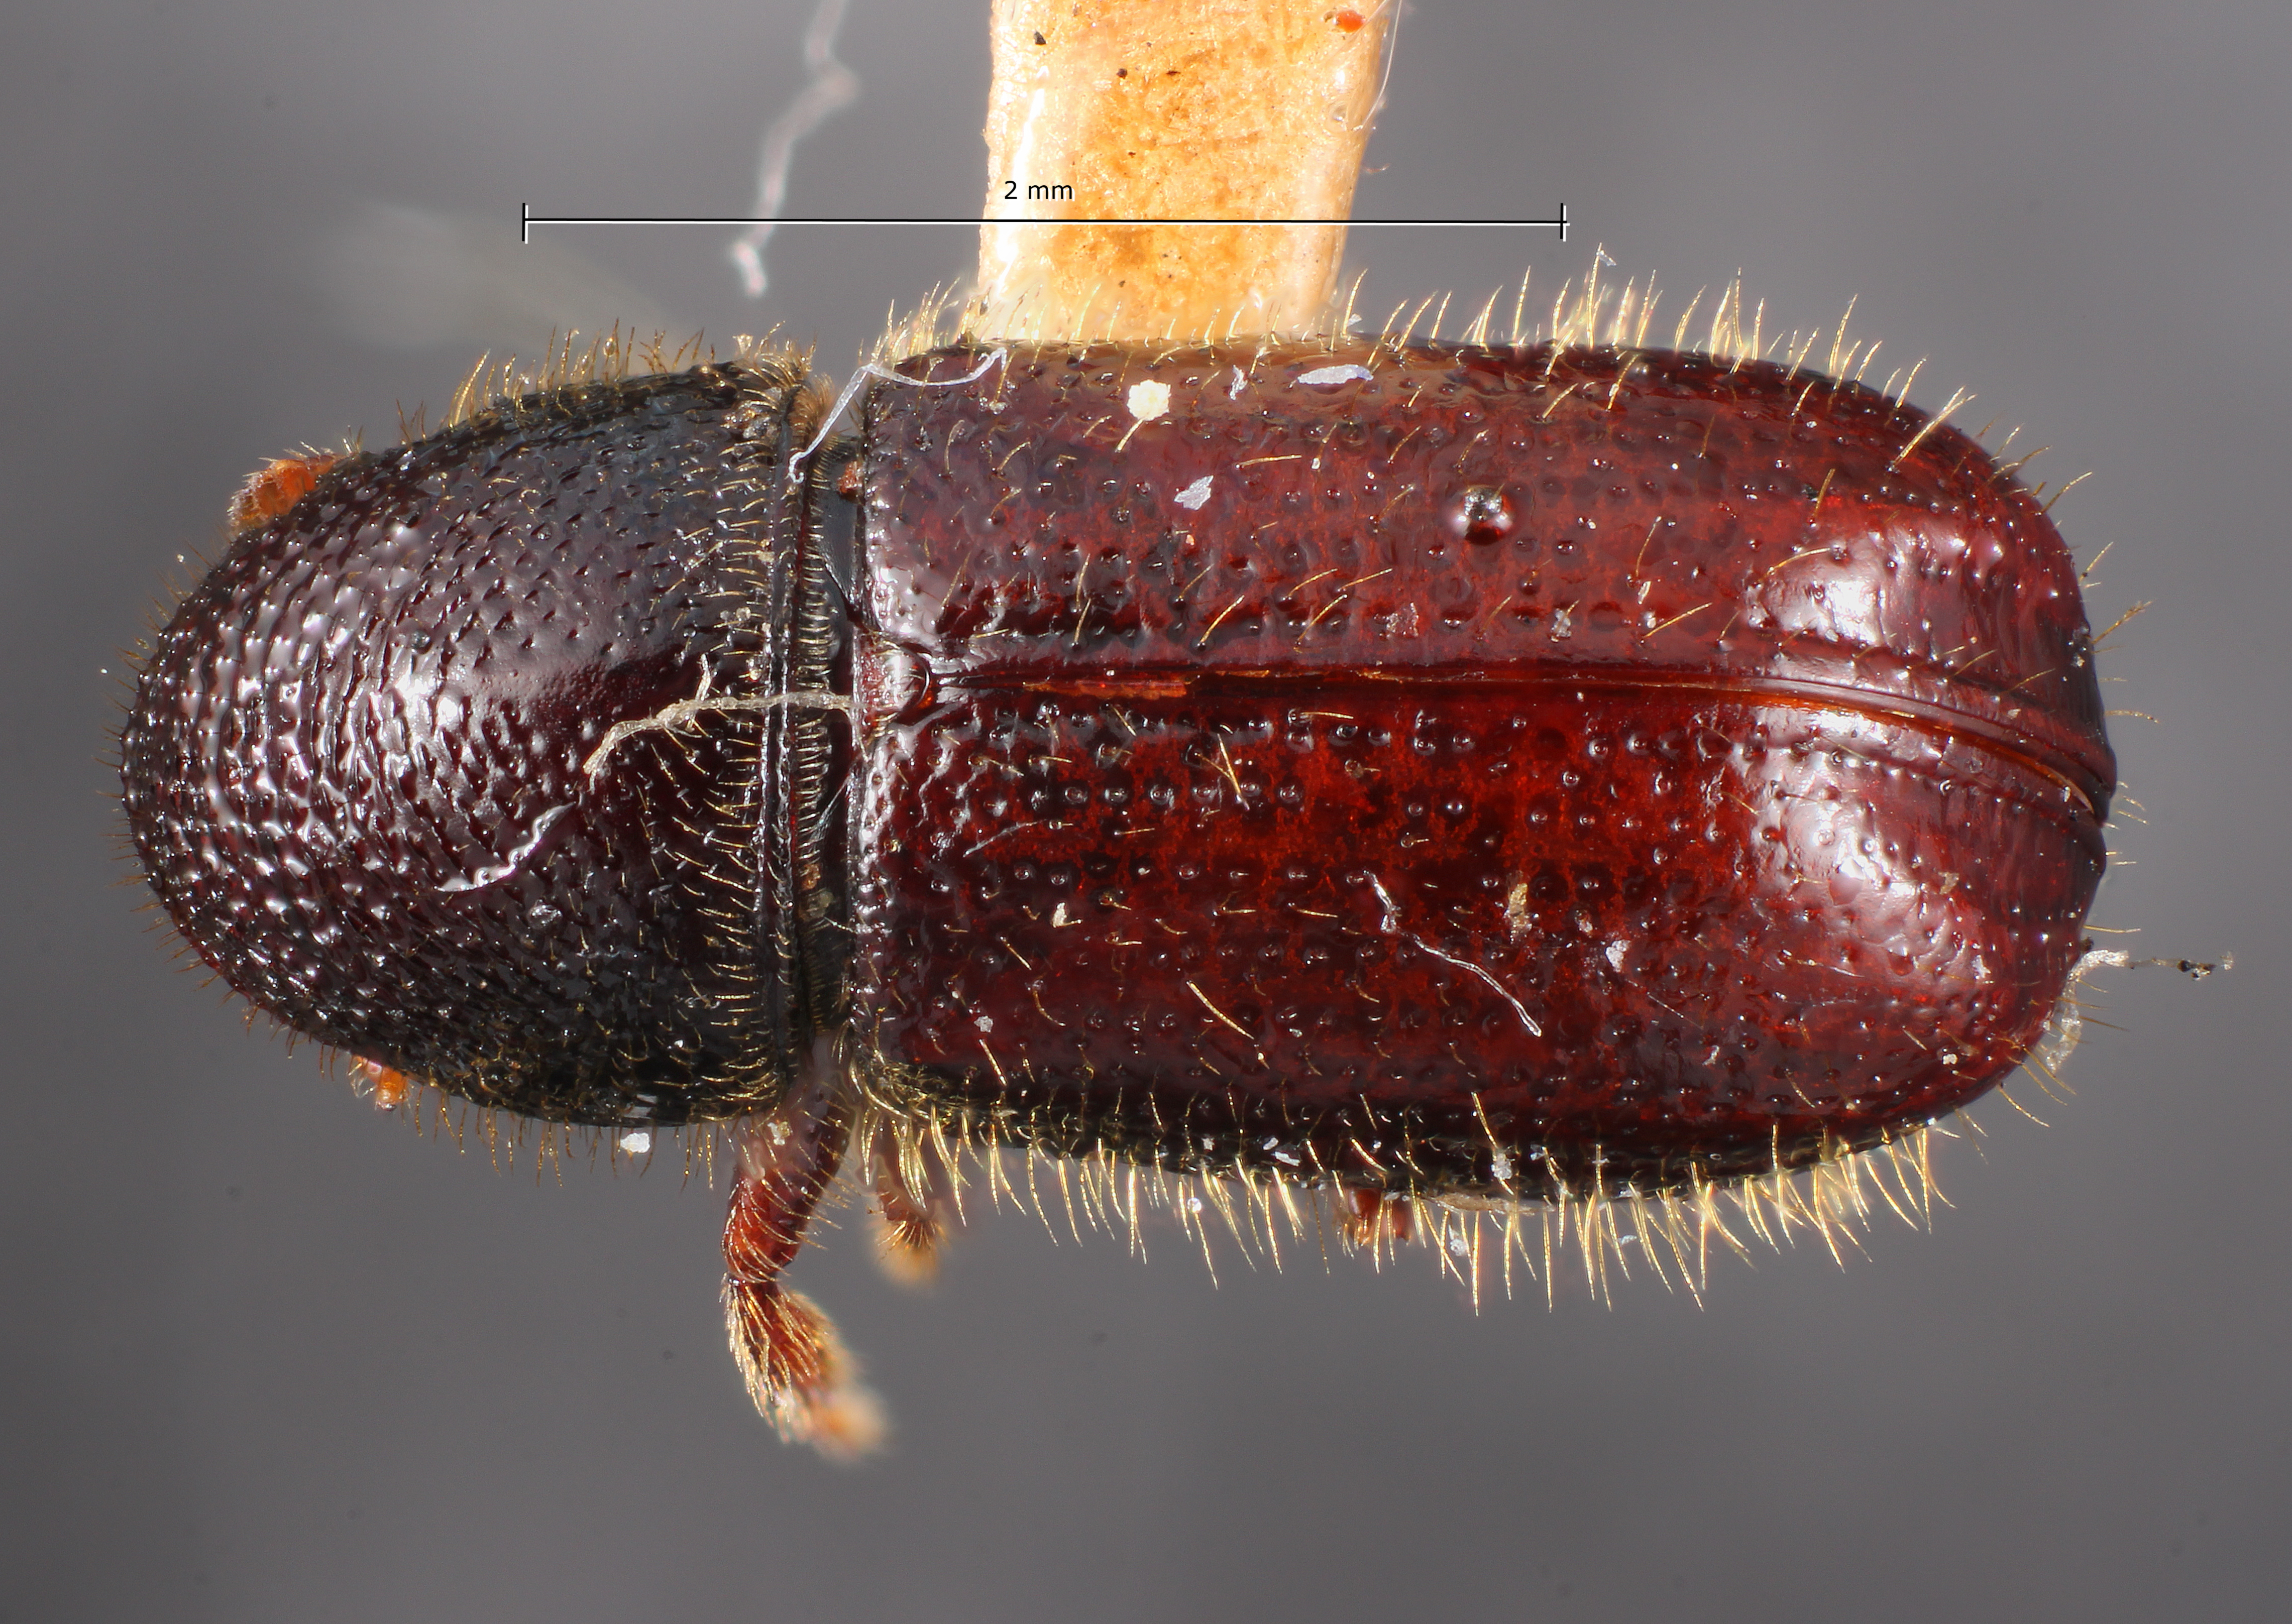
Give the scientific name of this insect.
Conophthorus scopulorum
